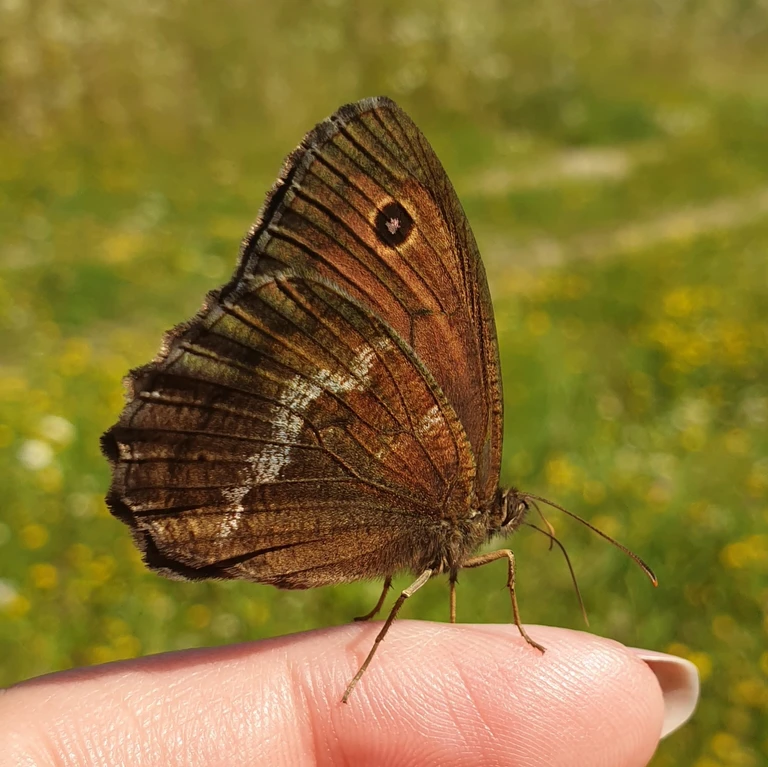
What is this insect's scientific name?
Minois dryas
